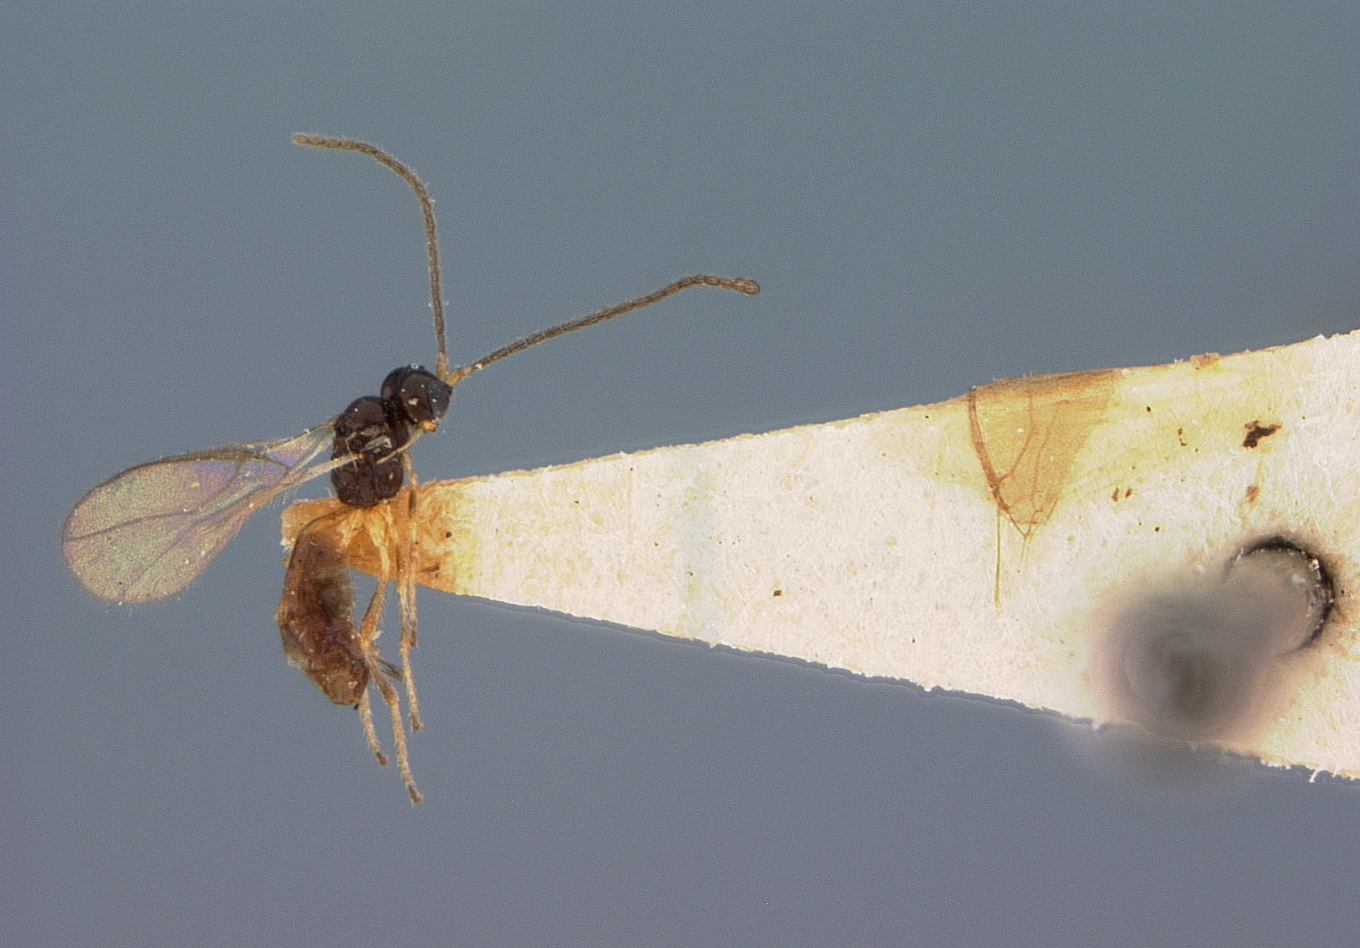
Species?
Aspilota subcubicus
